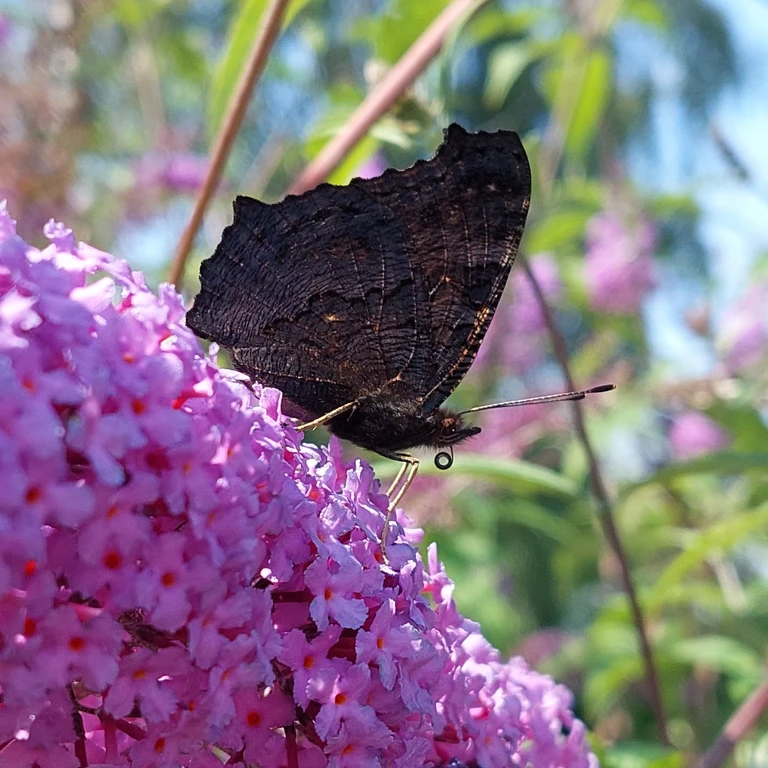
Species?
Aglais io
